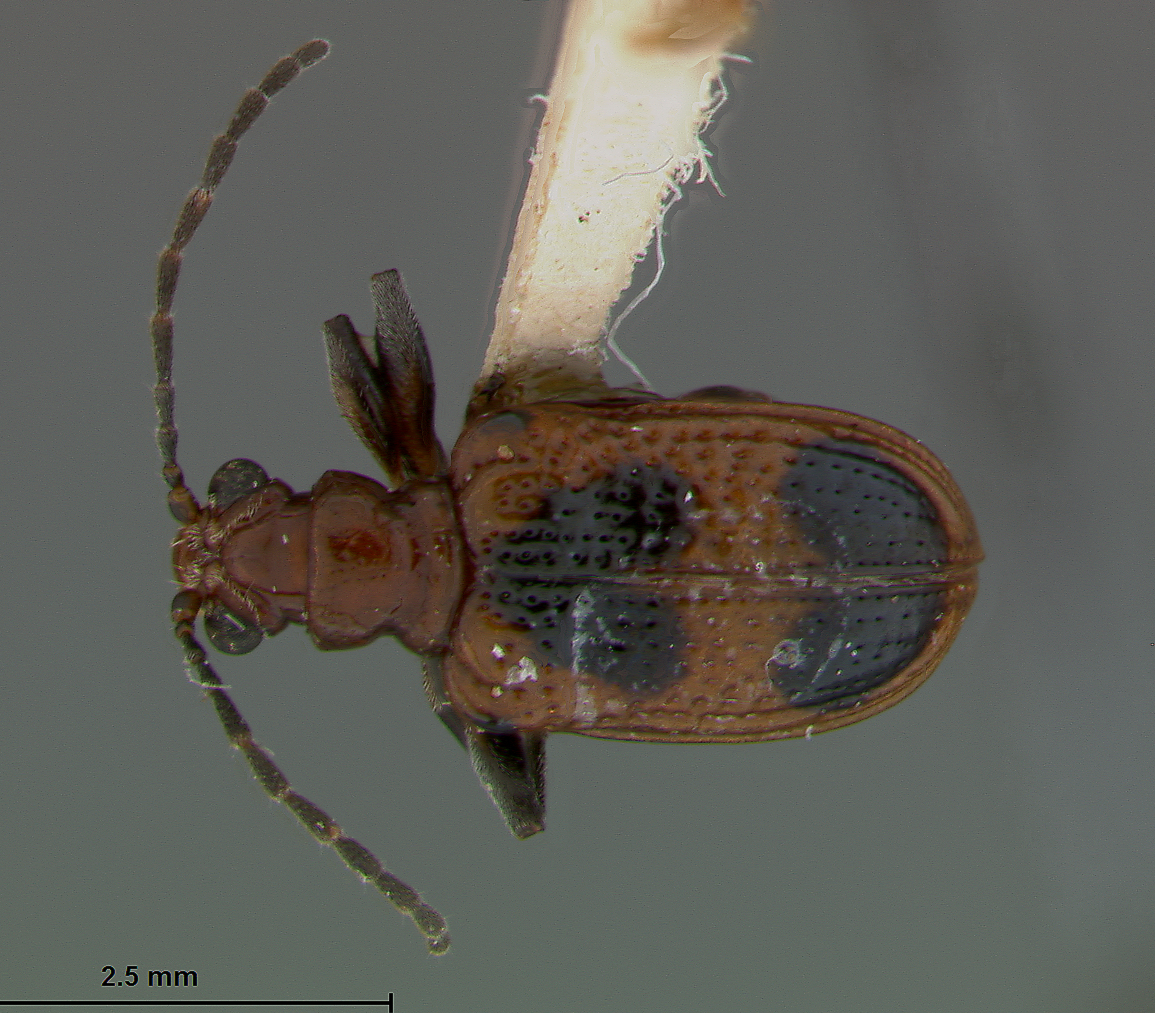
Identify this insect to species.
Neolema cordata
